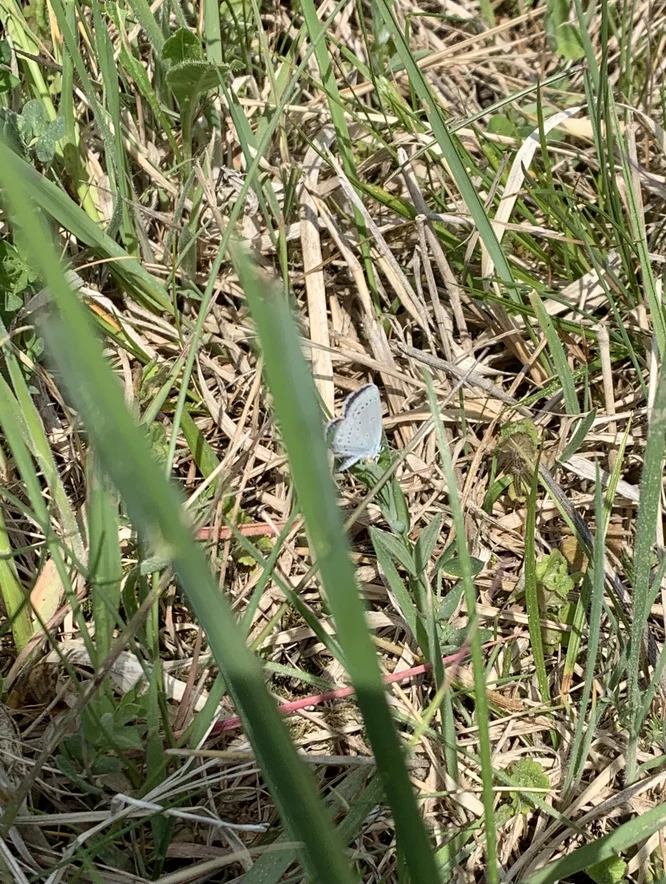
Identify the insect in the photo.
Cupido argiades (also Elkalyce argiades)
